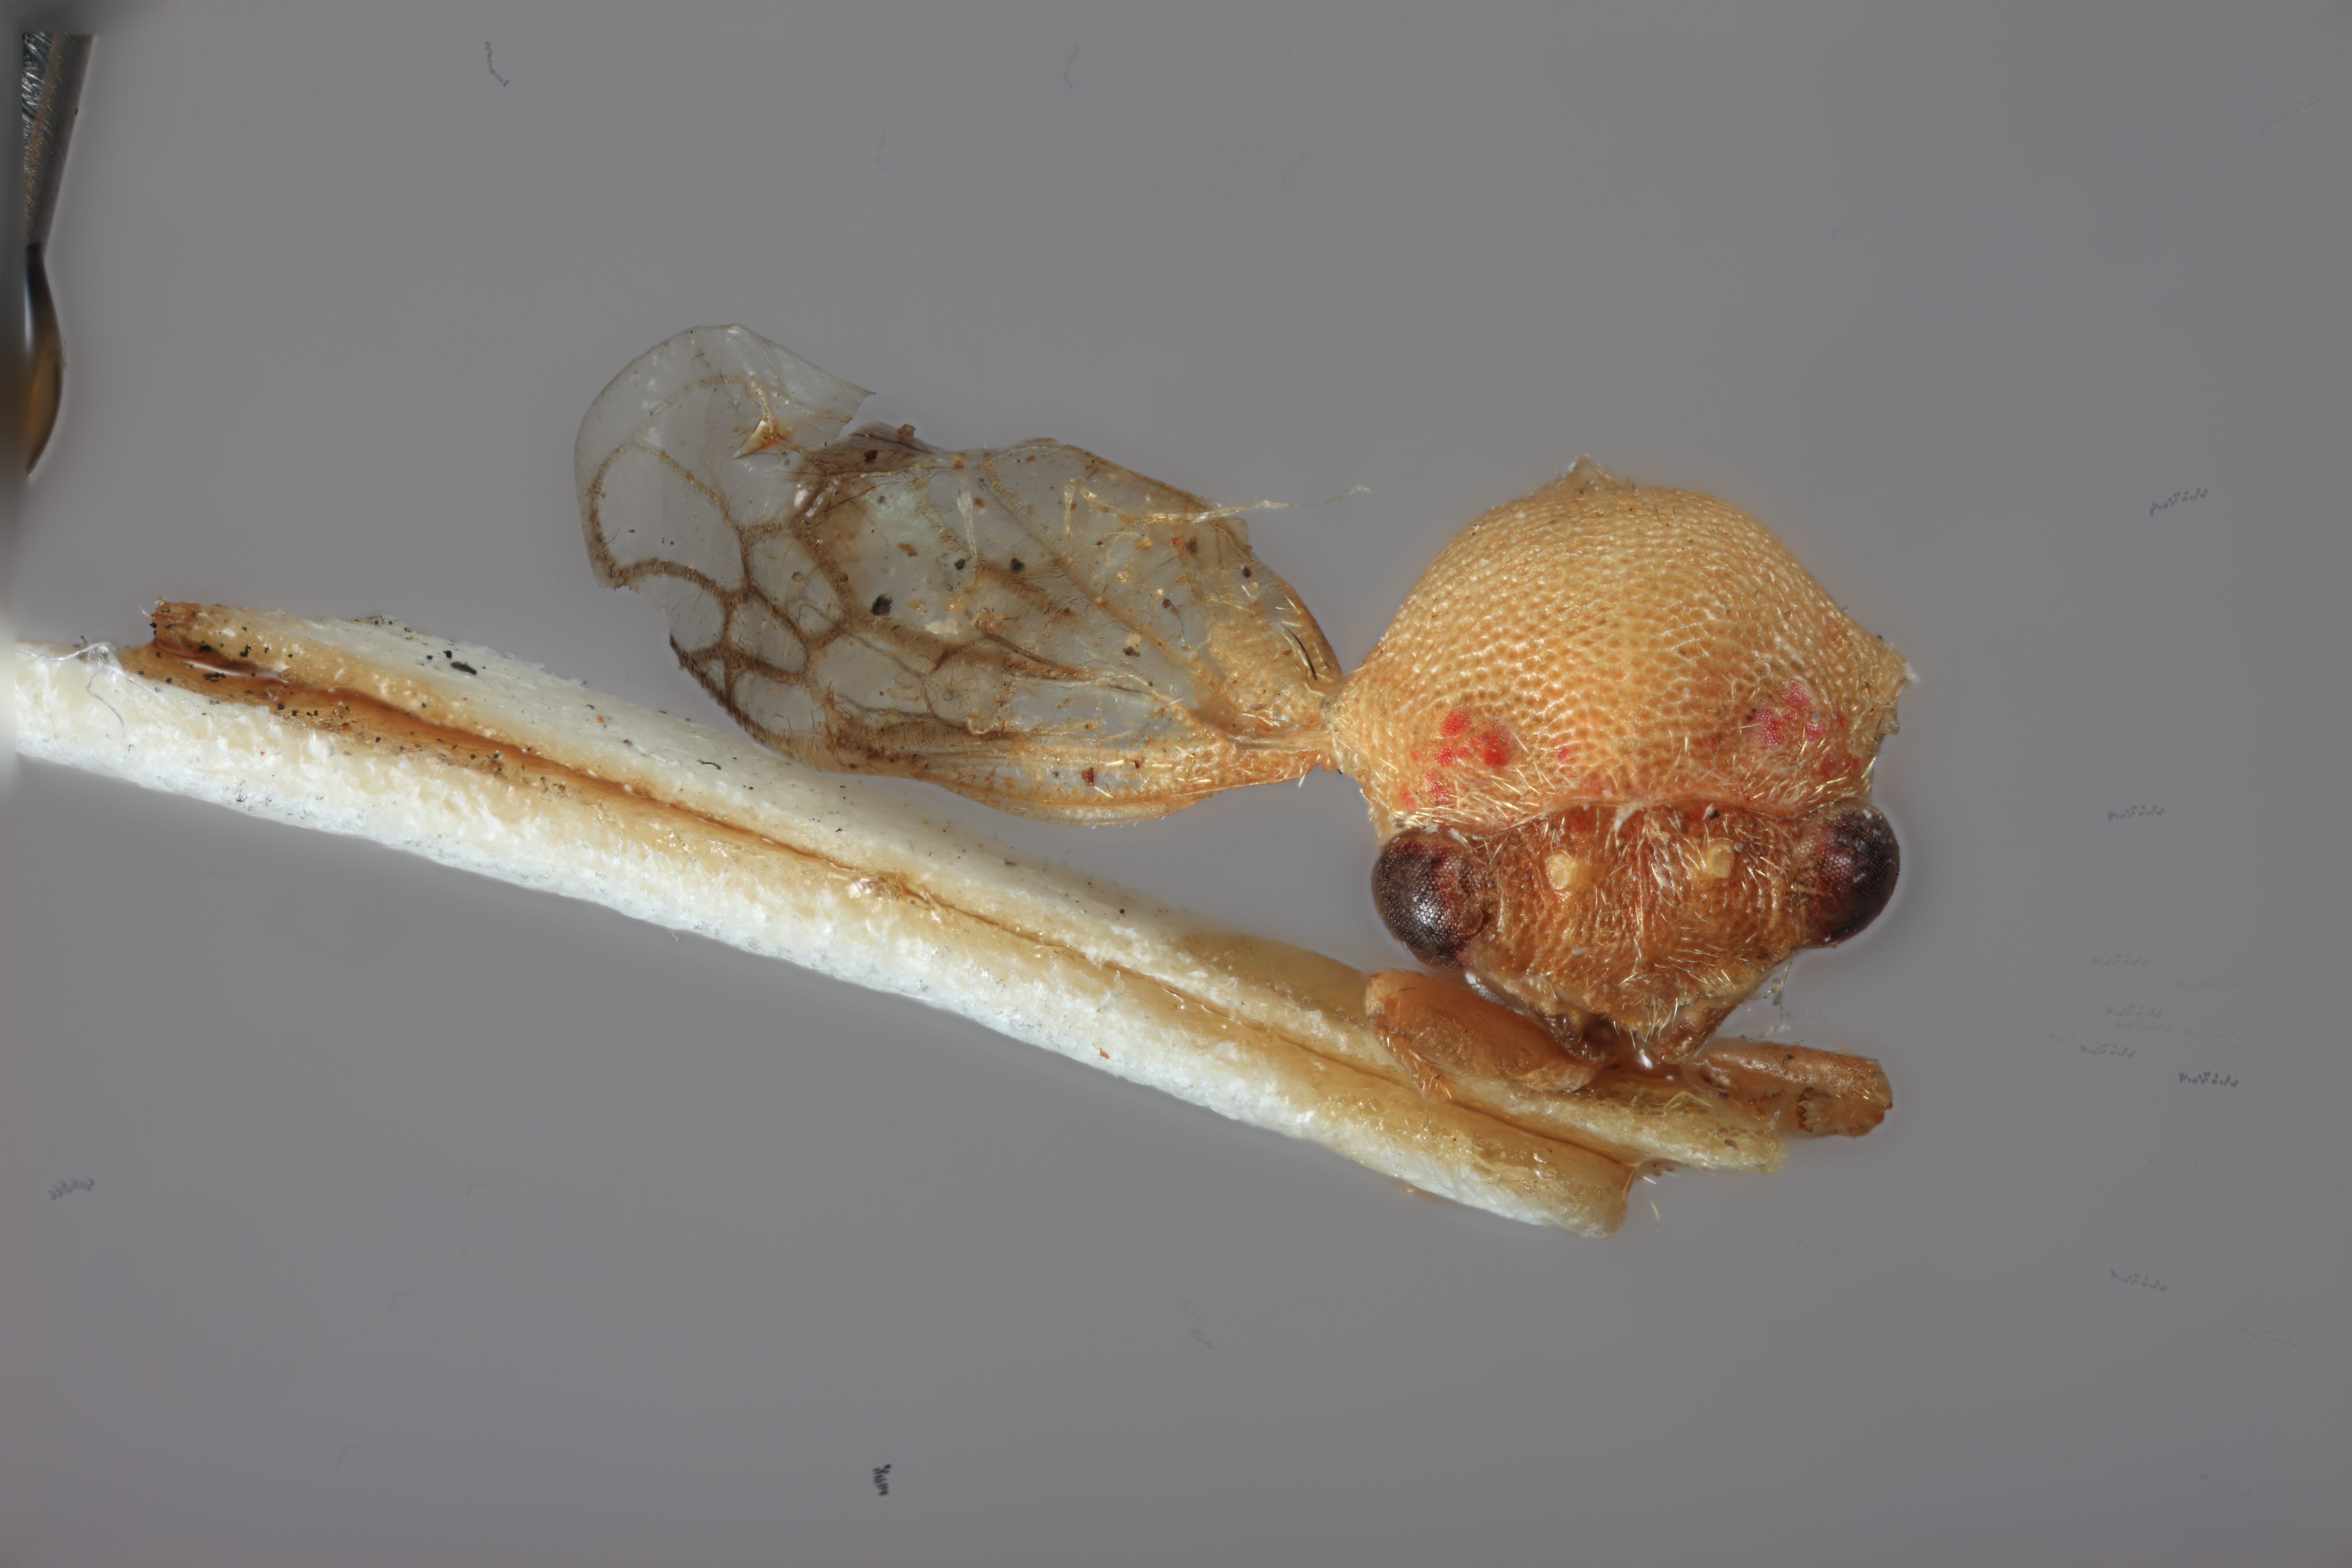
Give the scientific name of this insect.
Centriculus flavus
